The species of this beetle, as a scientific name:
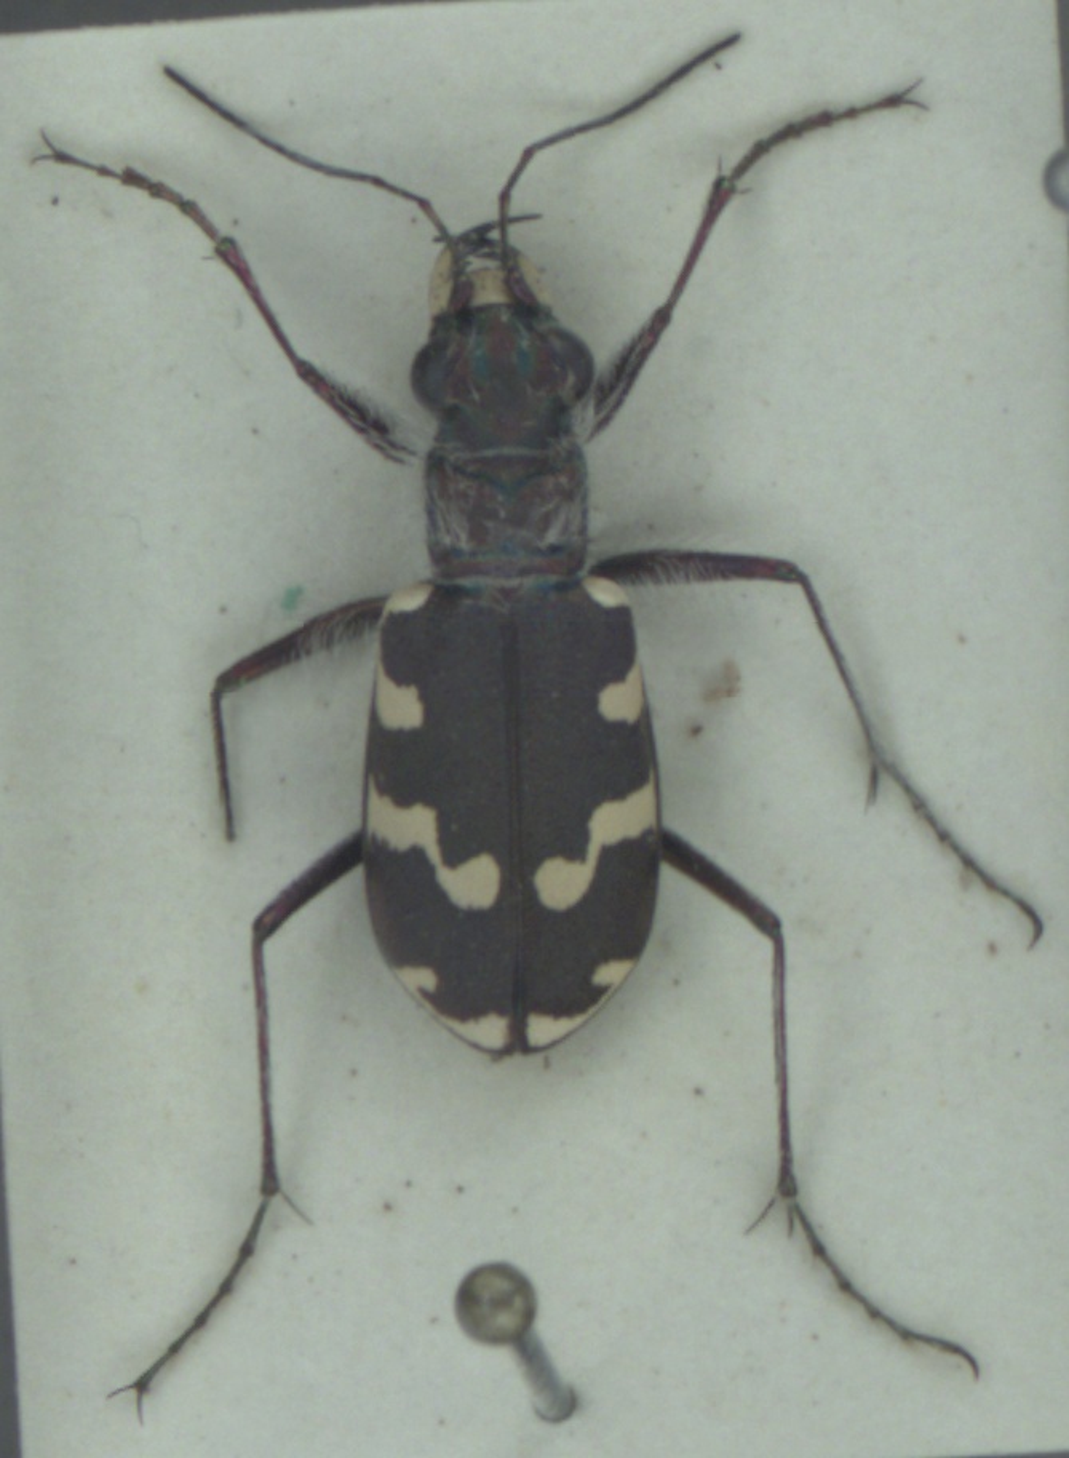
Cicindela maritima
